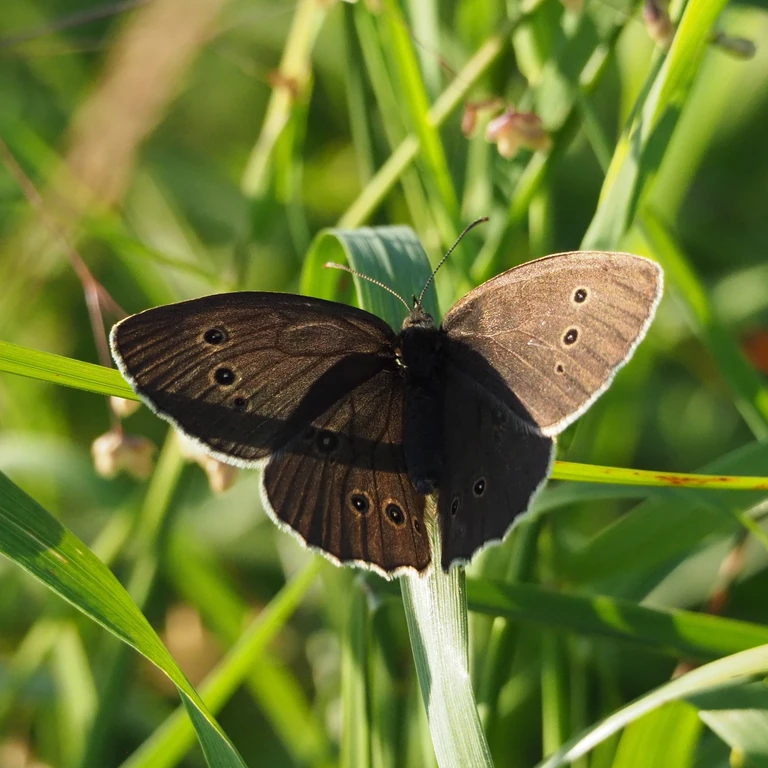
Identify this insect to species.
Aphantopus hyperantus
